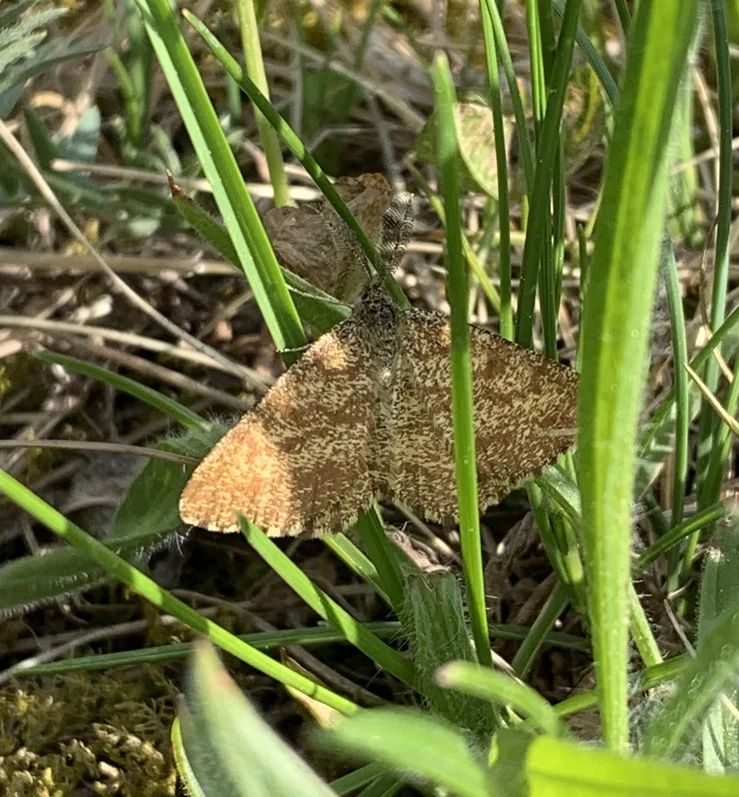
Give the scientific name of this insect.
Ematurga atomaria
